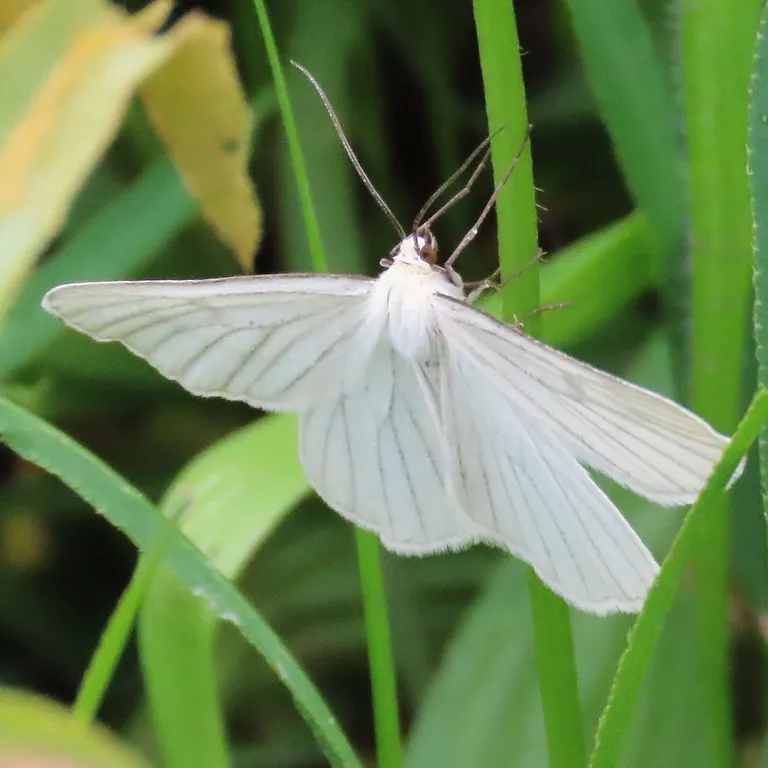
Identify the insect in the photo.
Siona lineata
